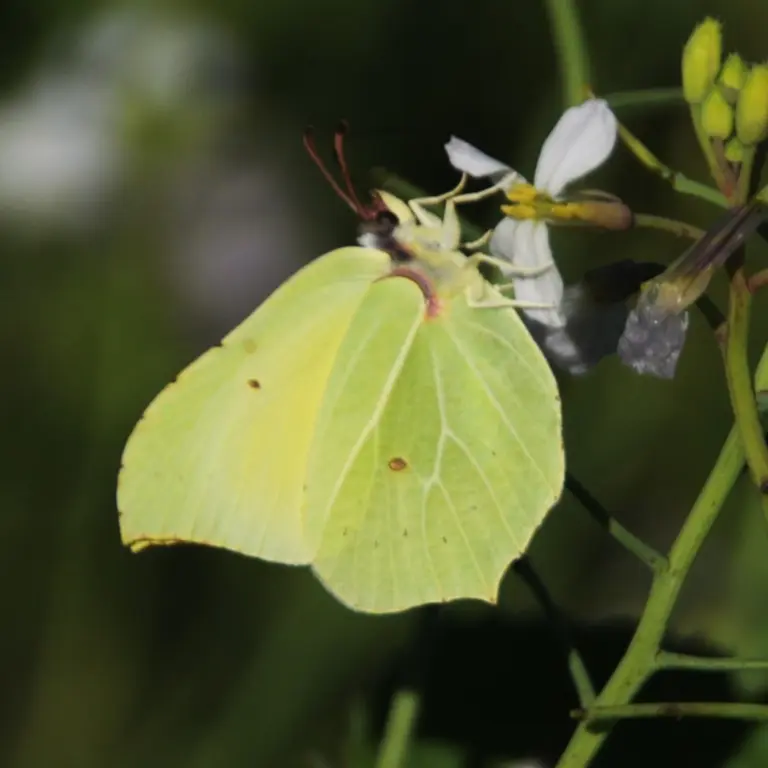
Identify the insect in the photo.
Gonepteryx rhamni
